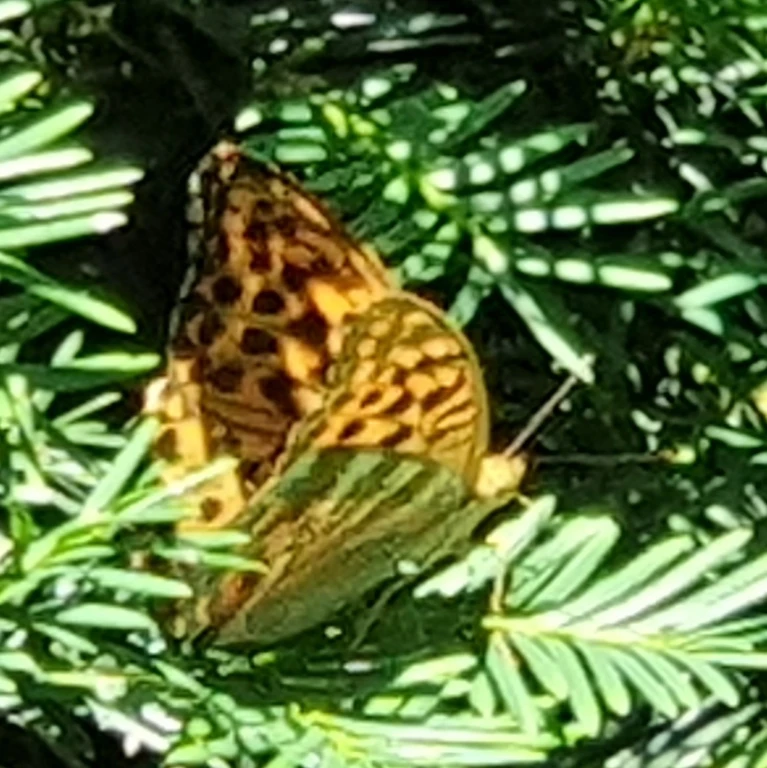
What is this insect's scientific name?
Argynnis paphia
